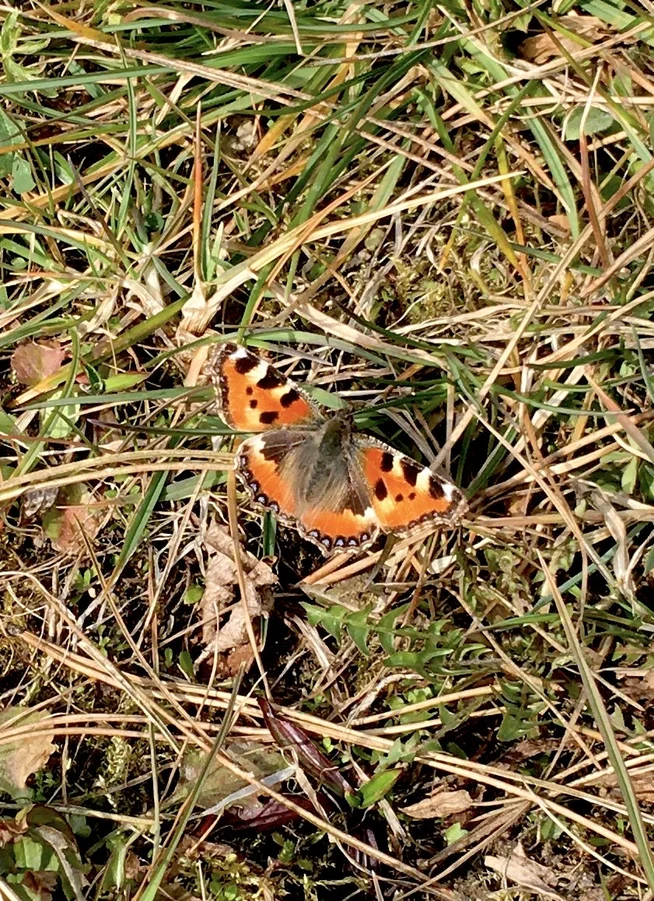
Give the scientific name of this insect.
Aglais urticae
